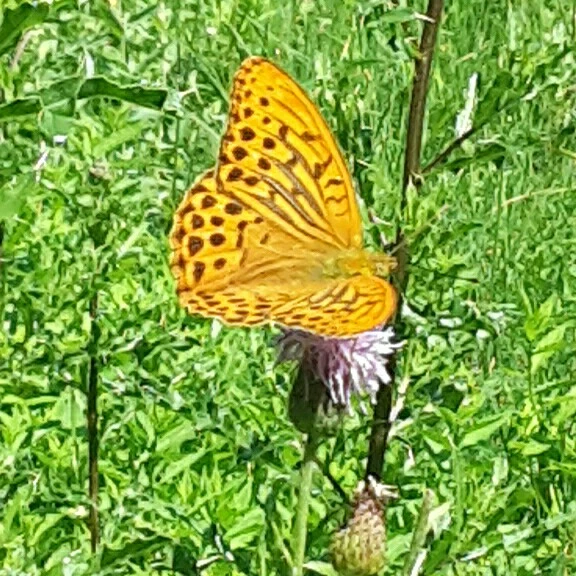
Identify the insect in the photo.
Argynnis paphia
